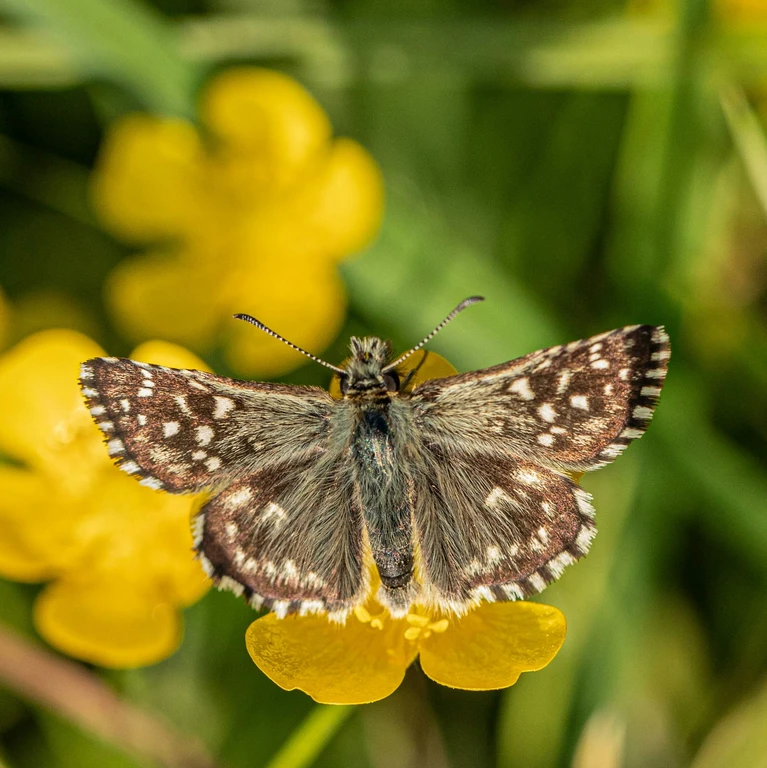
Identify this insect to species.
Pyrgus malvae
